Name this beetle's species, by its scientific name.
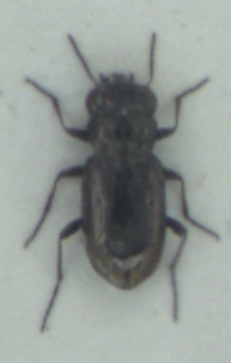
Notiophilus biguttatus
